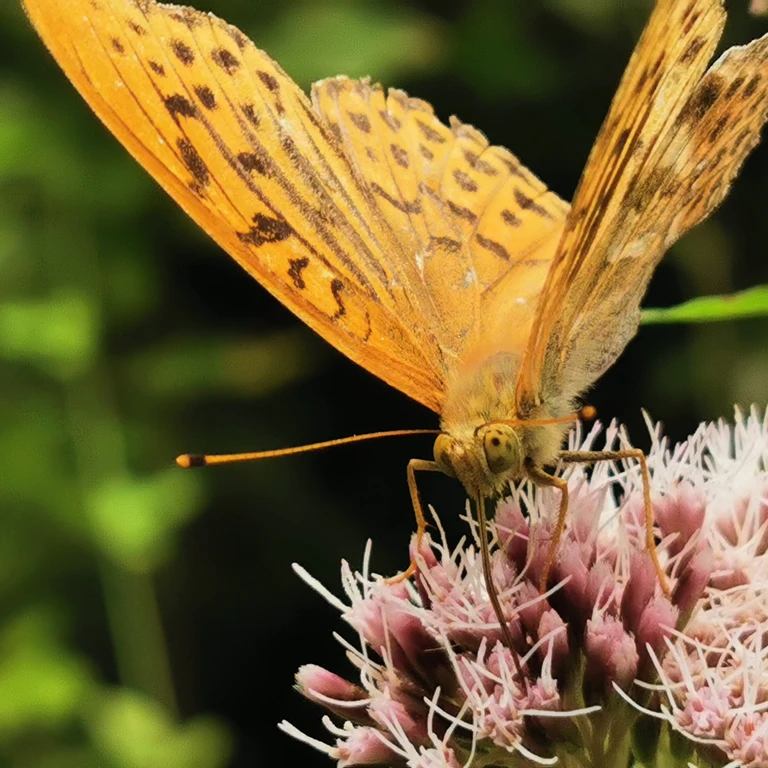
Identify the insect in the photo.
Argynnis paphia
